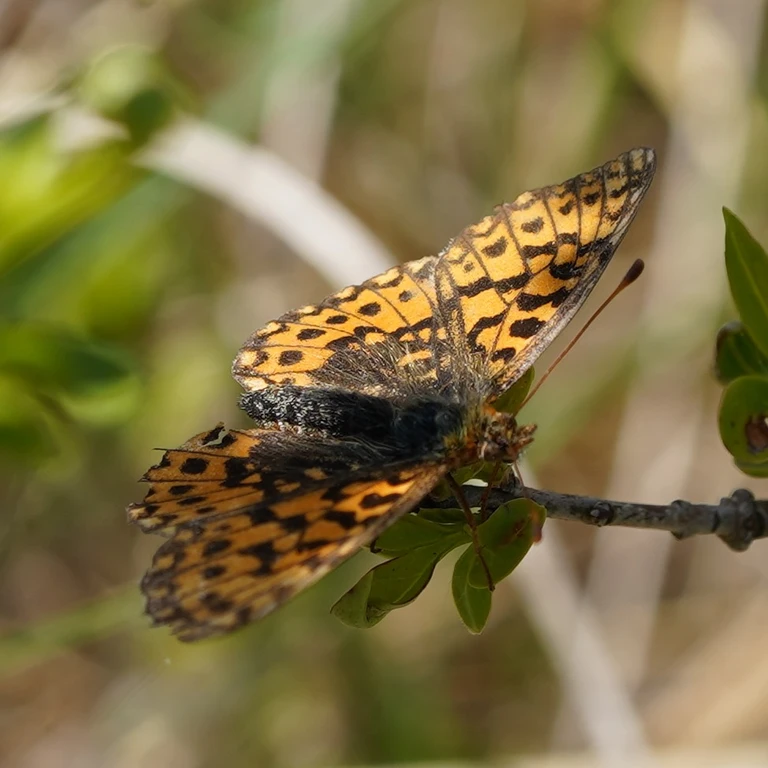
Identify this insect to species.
Boloria dia
